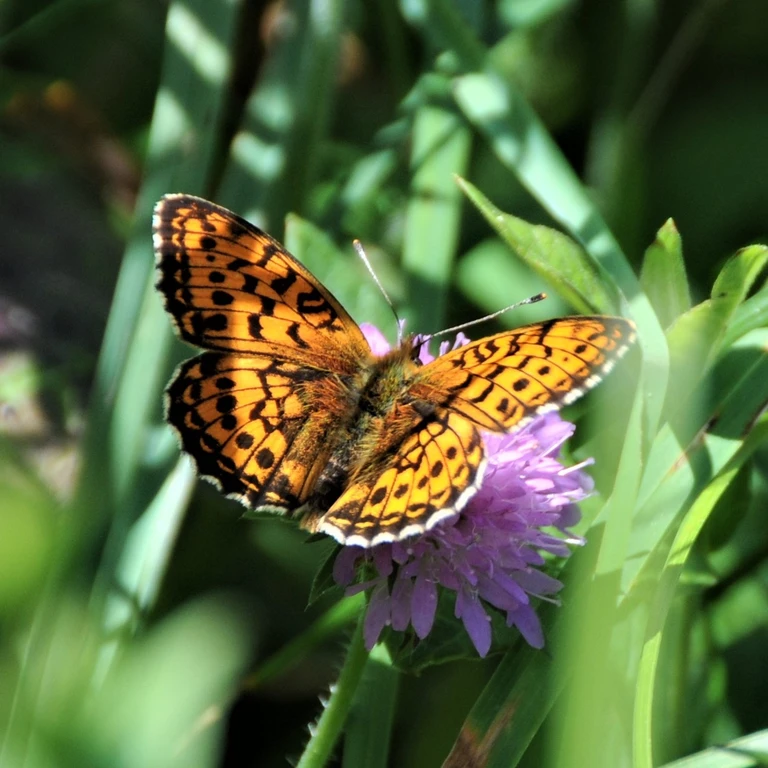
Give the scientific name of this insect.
Brenthis ino
